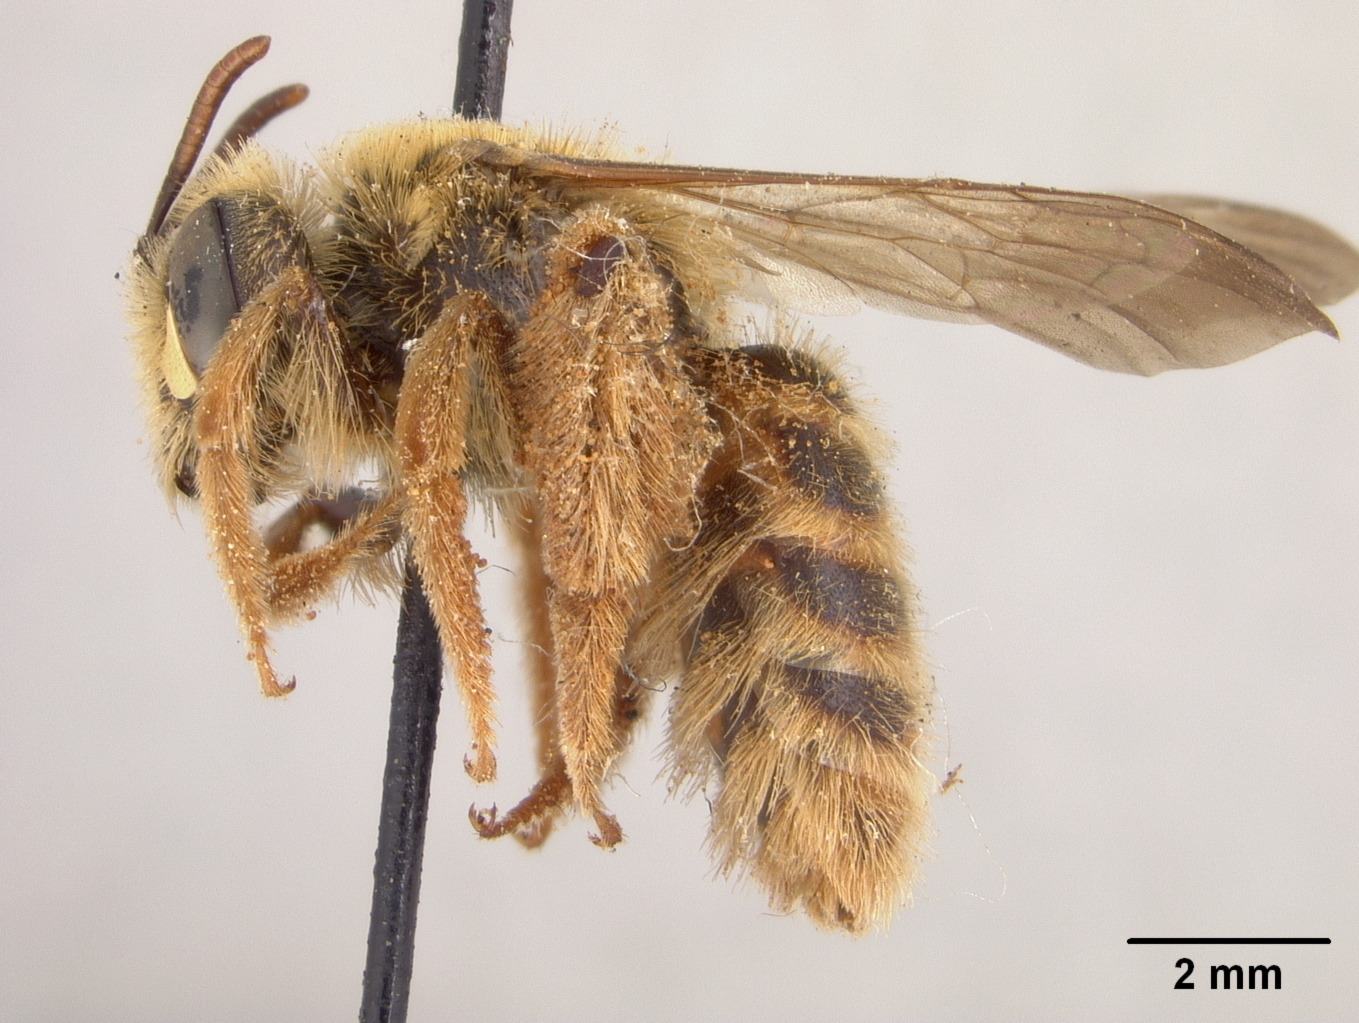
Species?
Andrena verbesinae
